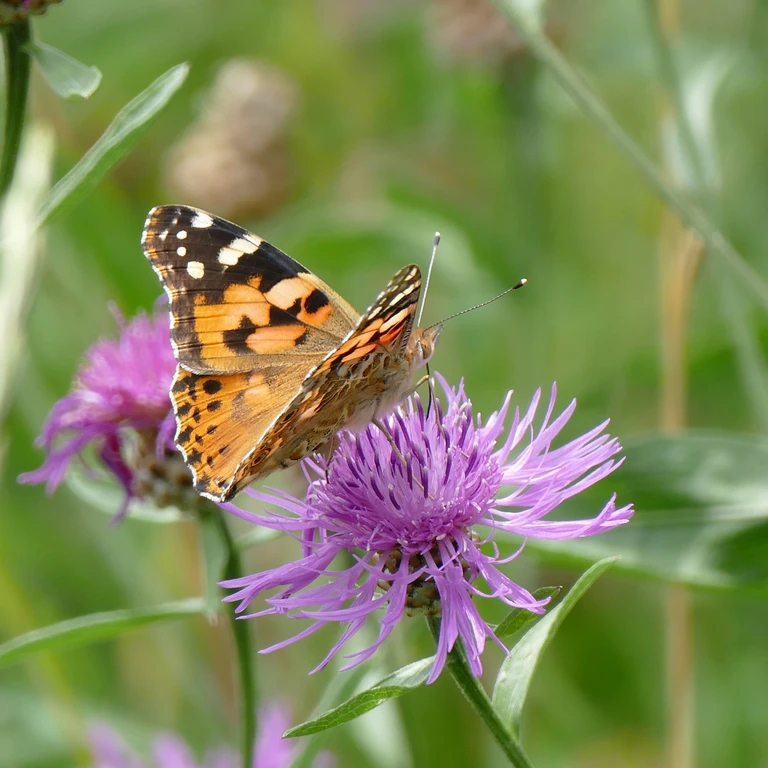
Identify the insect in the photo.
Vanessa cardui
